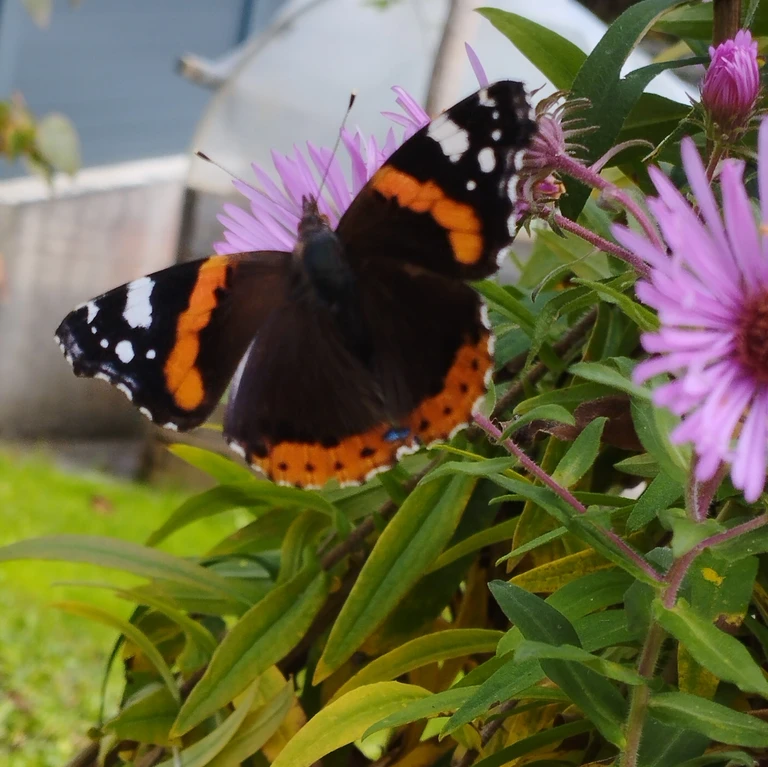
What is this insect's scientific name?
Vanessa atalanta
